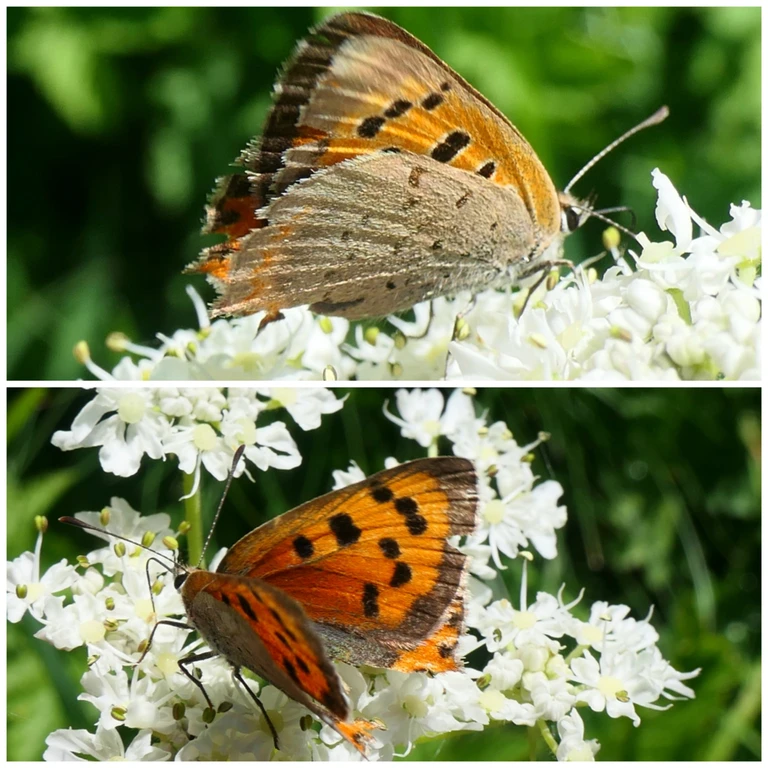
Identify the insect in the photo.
Lycaena phlaeas
